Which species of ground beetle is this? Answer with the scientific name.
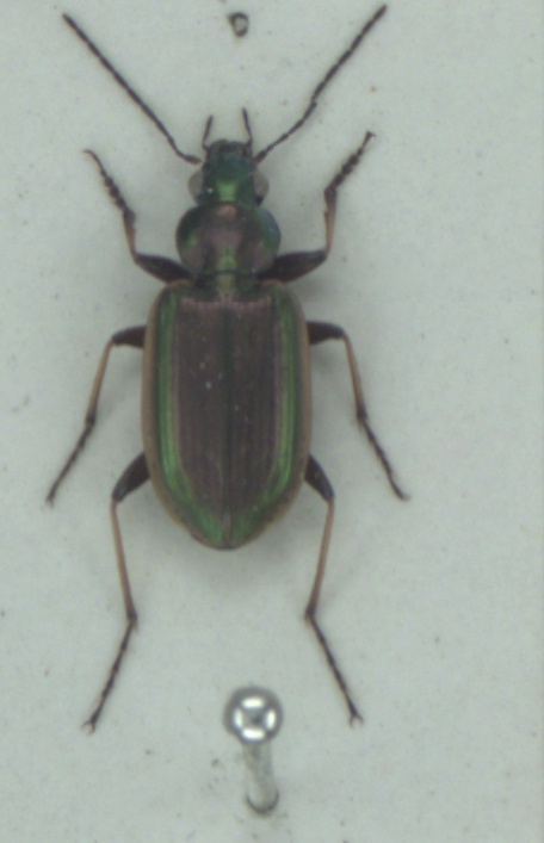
Agonum marginatum
